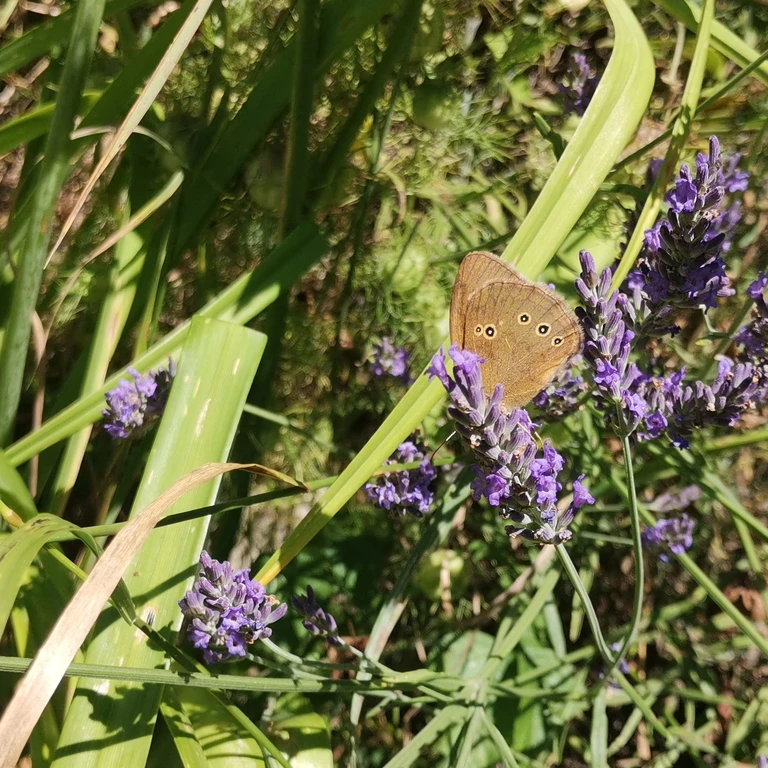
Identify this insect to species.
Aphantopus hyperantus
